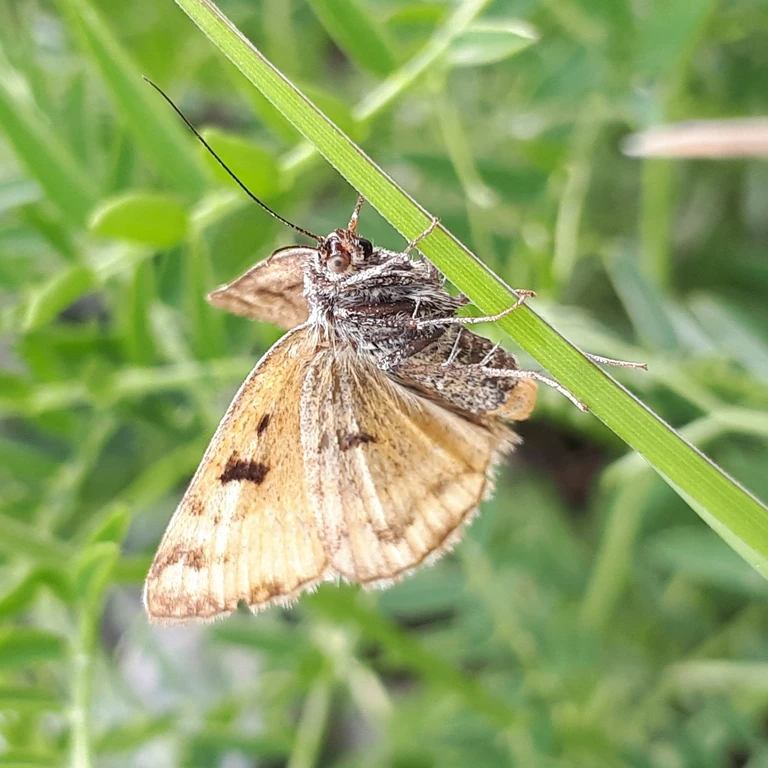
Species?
Euclidia glyphica
